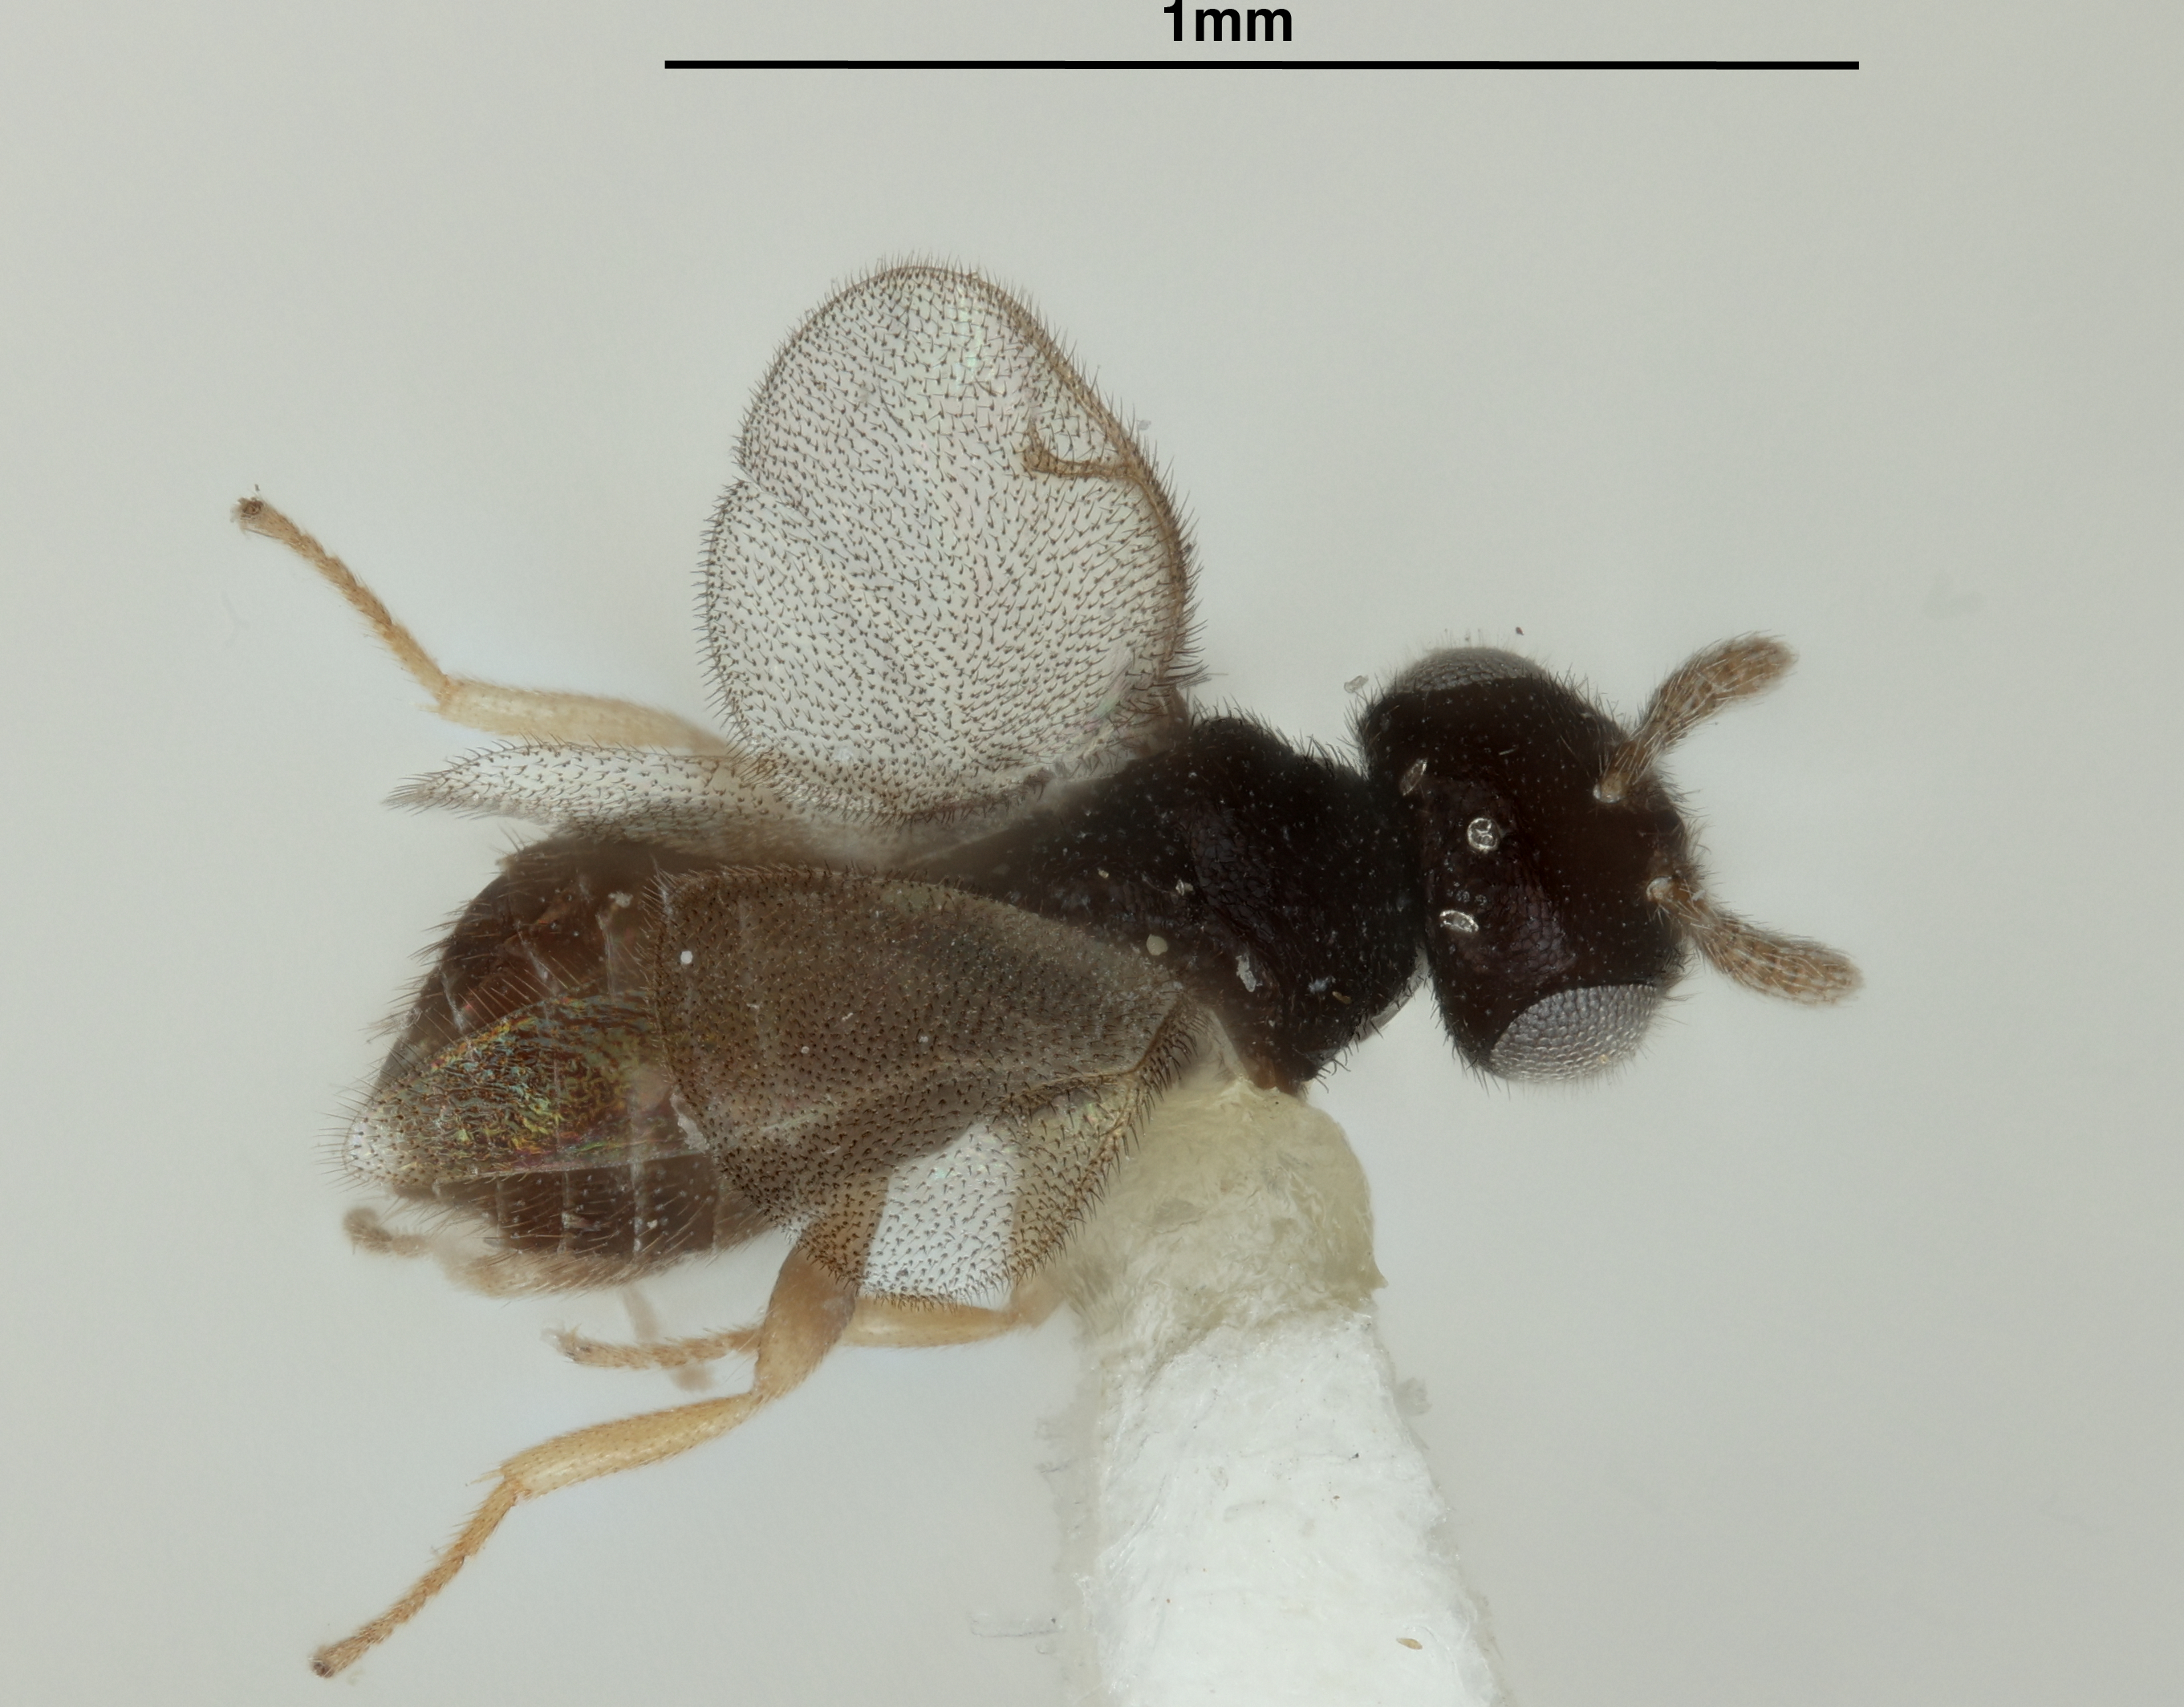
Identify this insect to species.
Grissellium hirtulum
